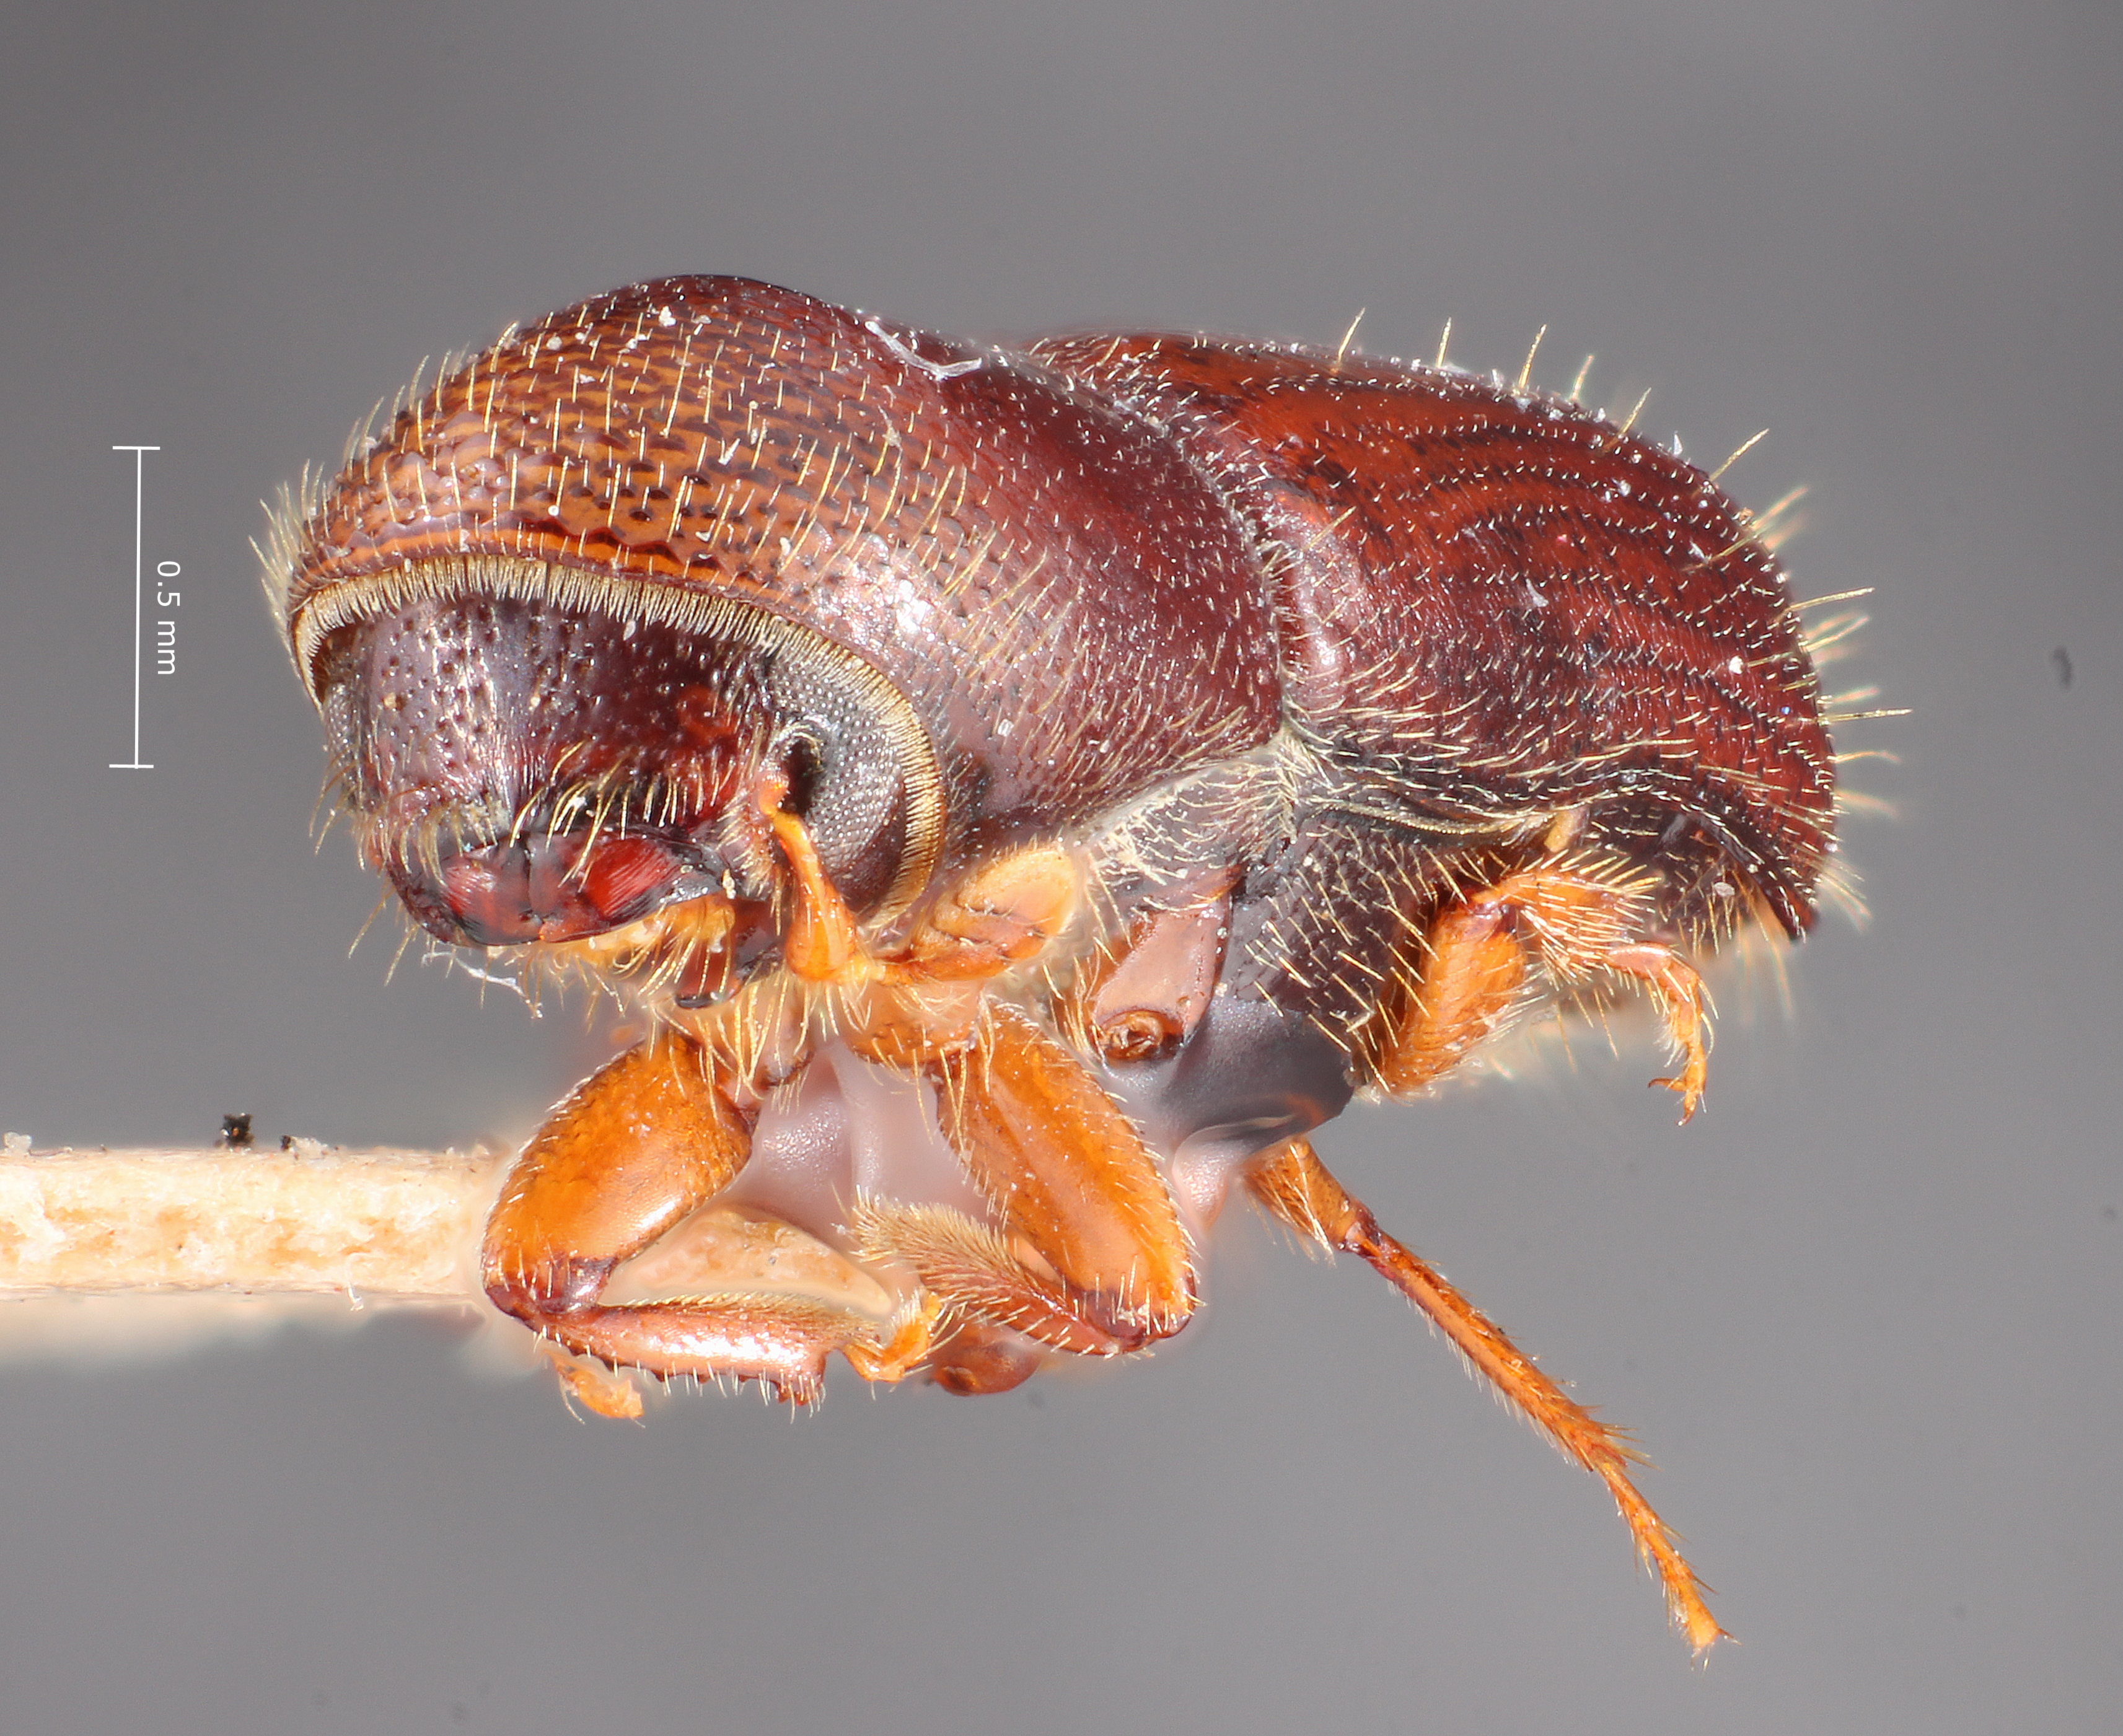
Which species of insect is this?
Gnathotrichus alni
